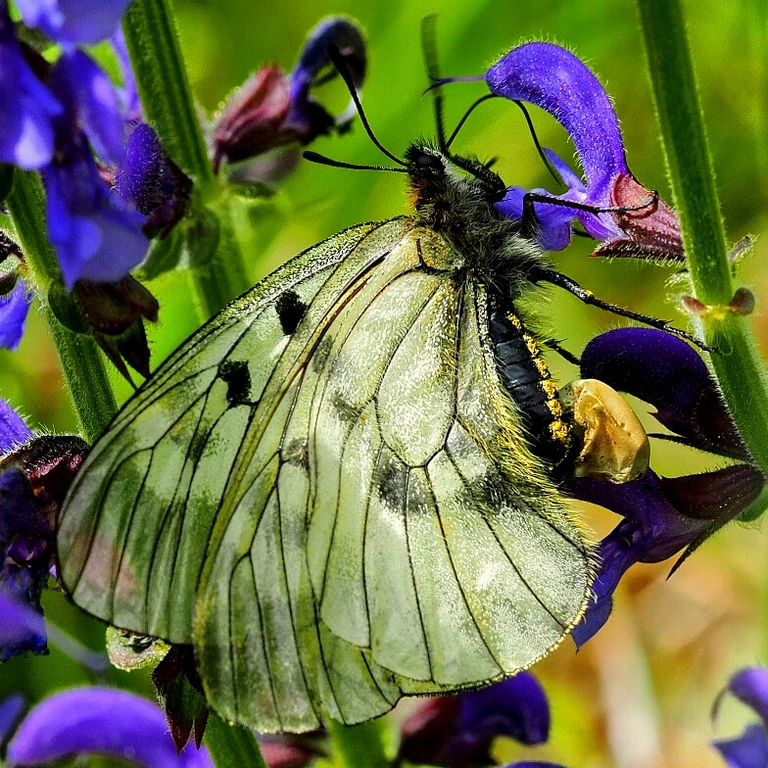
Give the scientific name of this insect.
Parnassius mnemosyne
